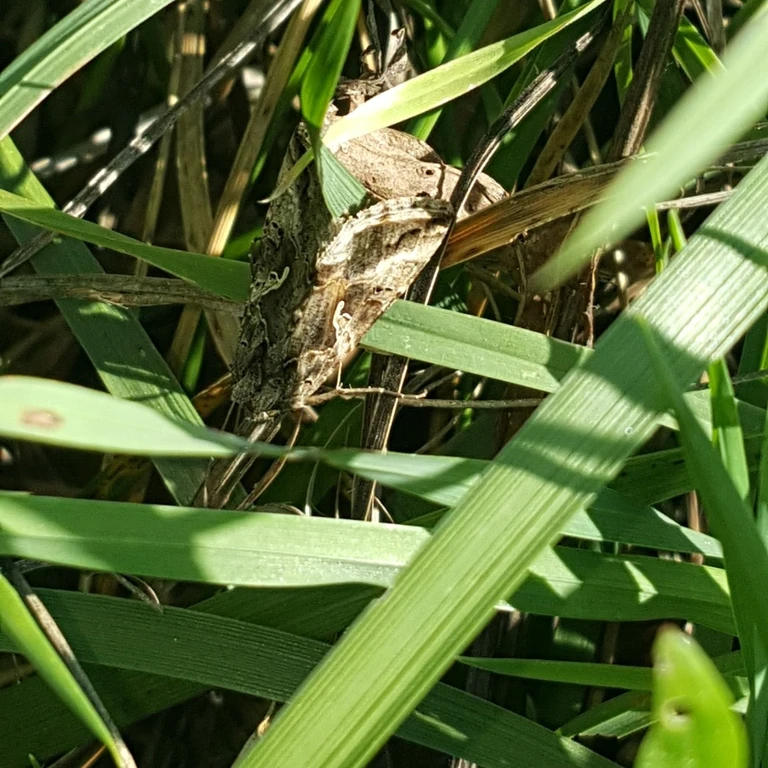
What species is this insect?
Autographa gamma
